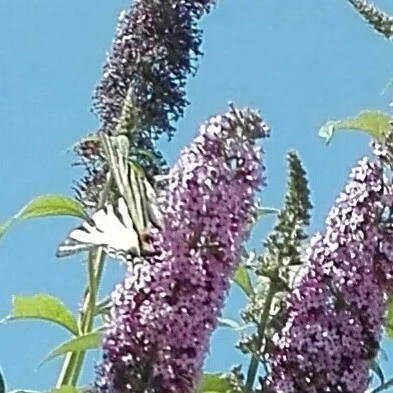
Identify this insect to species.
Iphiclides podalirius
